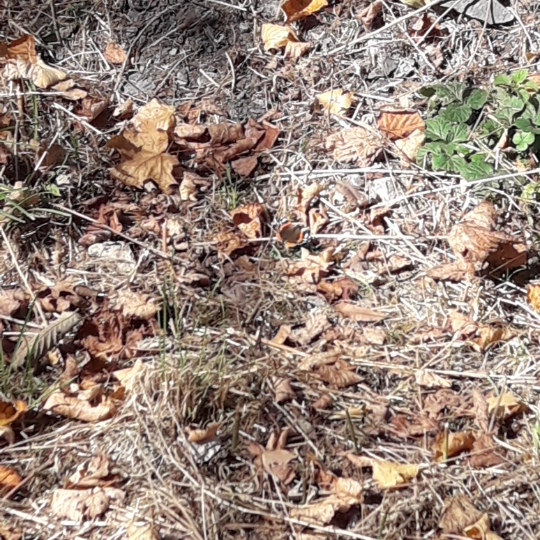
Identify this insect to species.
Vanessa atalanta
